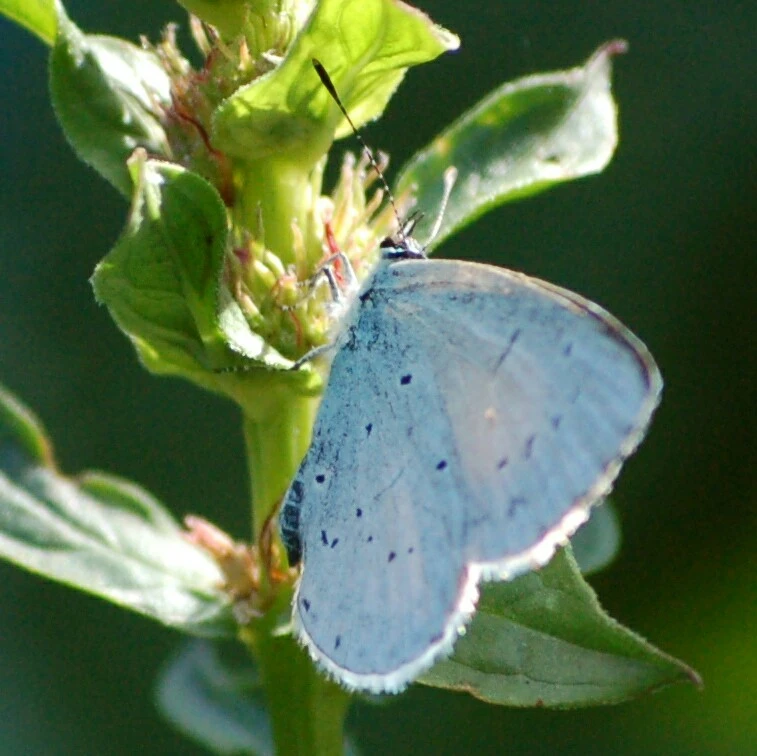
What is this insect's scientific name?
Celastrina argiolus
